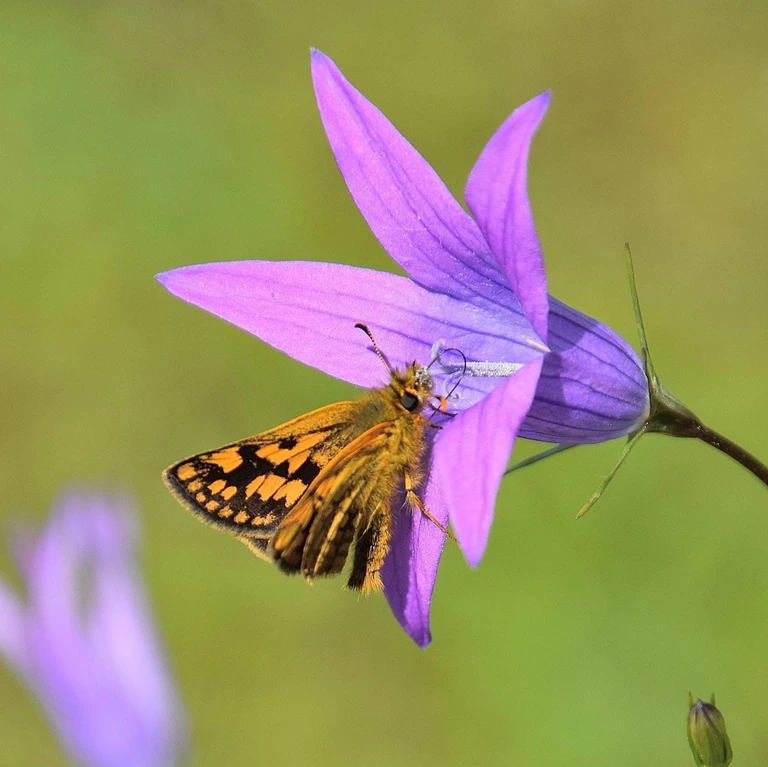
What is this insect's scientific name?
Carterocephalus palaemon
